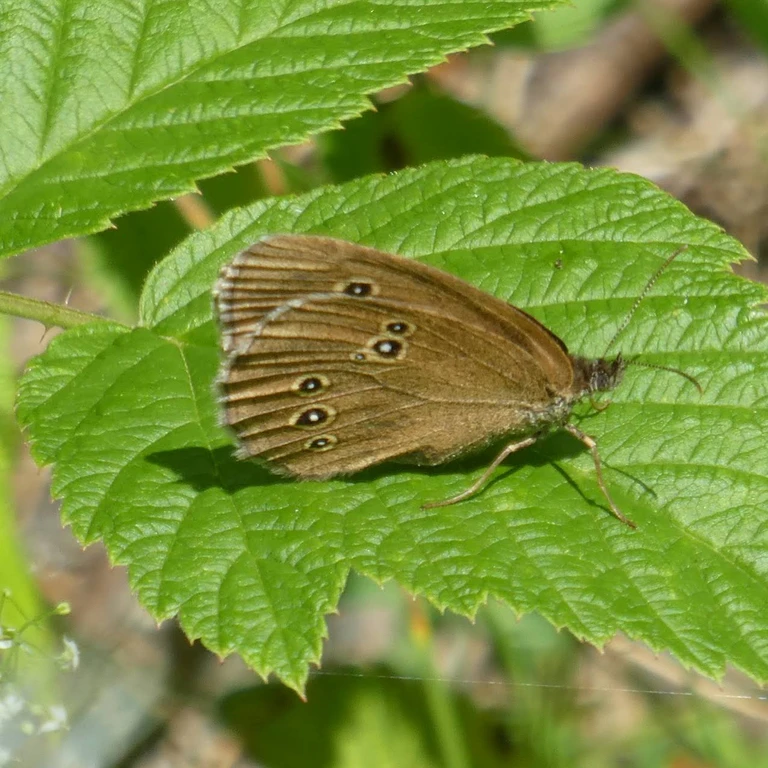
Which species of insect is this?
Aphantopus hyperantus
